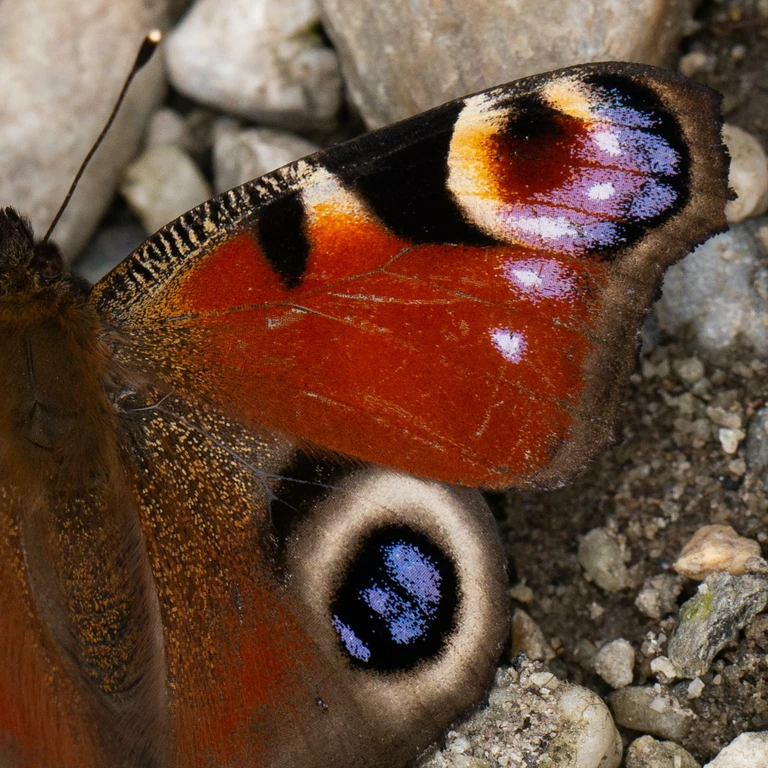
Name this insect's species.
Aglais io
